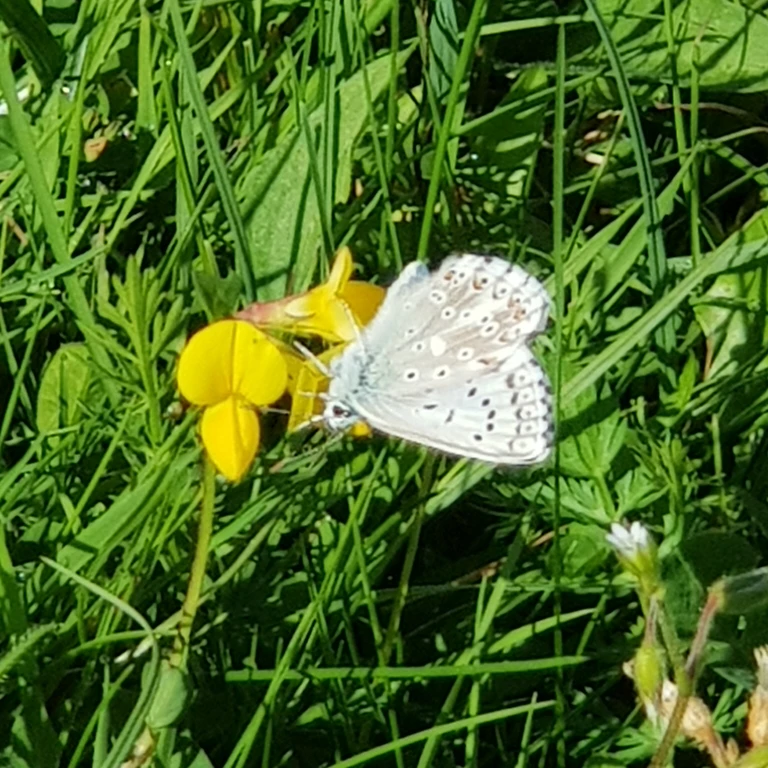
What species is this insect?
Lysandra coridon
